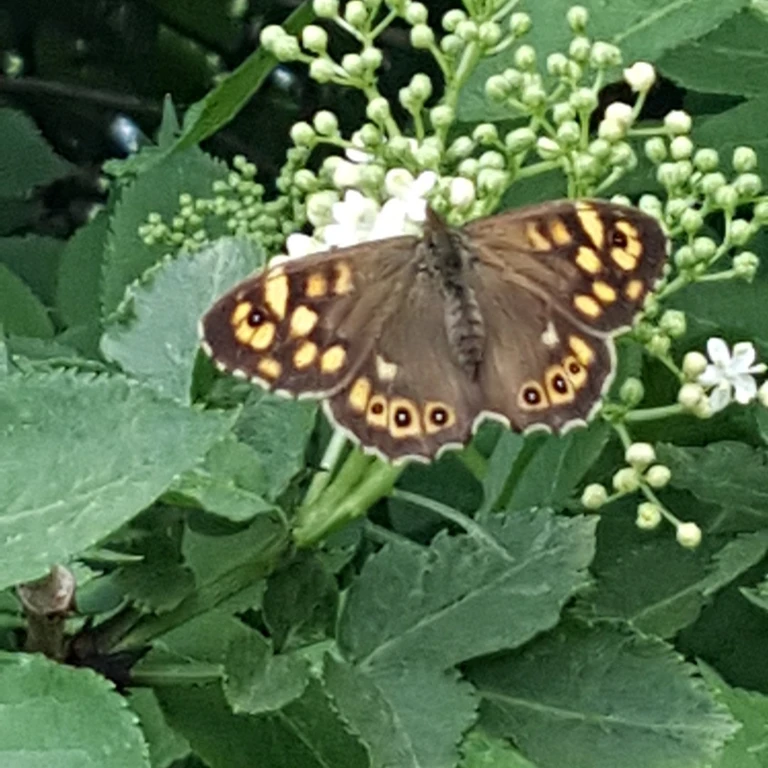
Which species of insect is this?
Pararge aegeria
